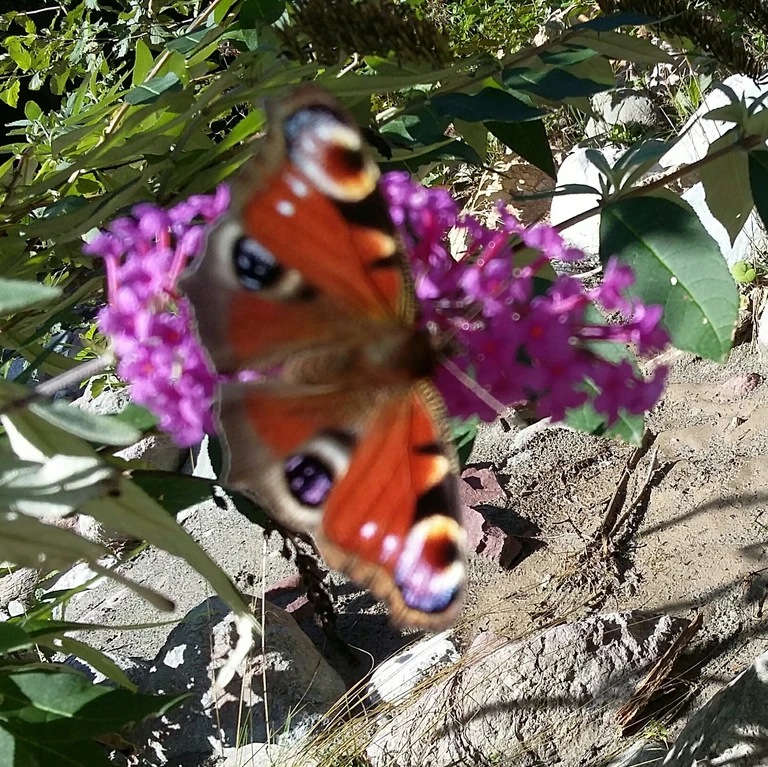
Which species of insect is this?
Aglais io
